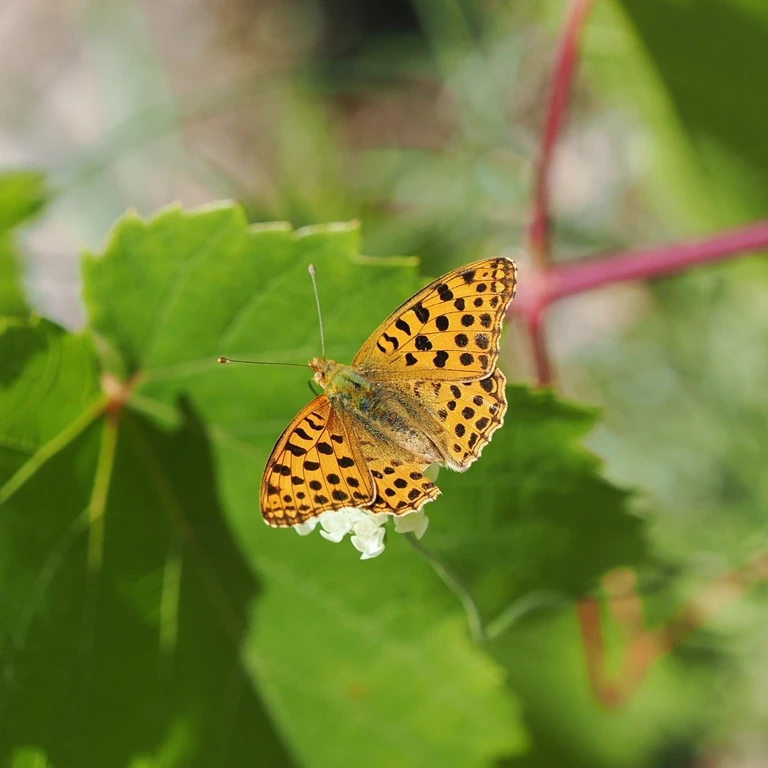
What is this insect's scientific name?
Issoria lathonia
